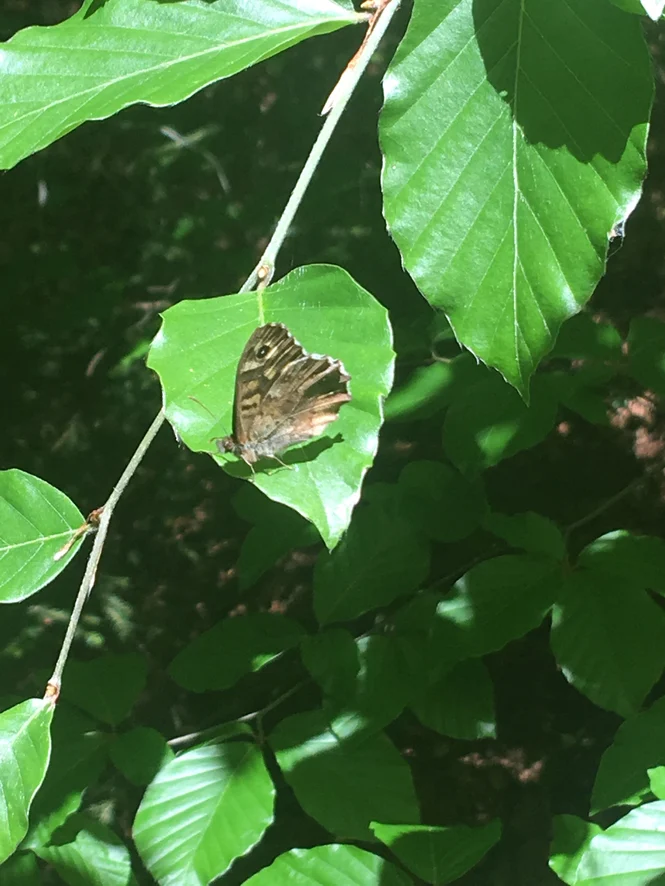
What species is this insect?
Pararge aegeria
